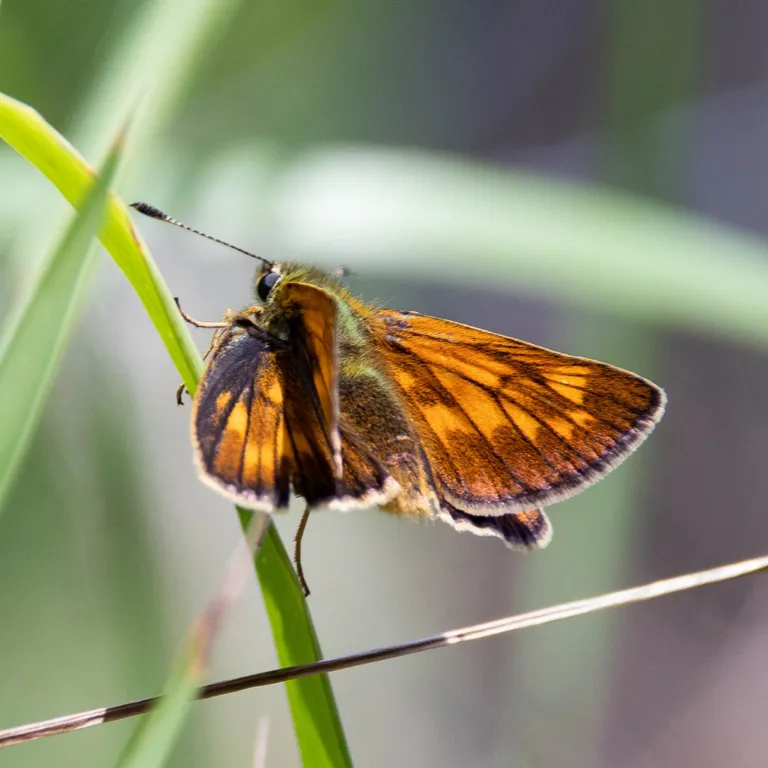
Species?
Ochlodes sylvanus (also Ochlodes venata)
